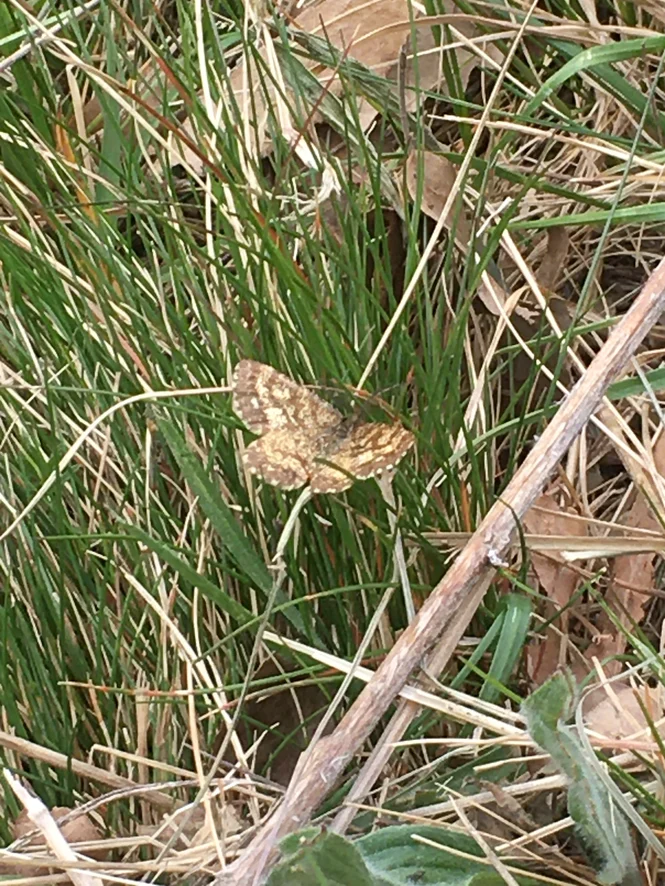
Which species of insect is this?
Ematurga atomaria
